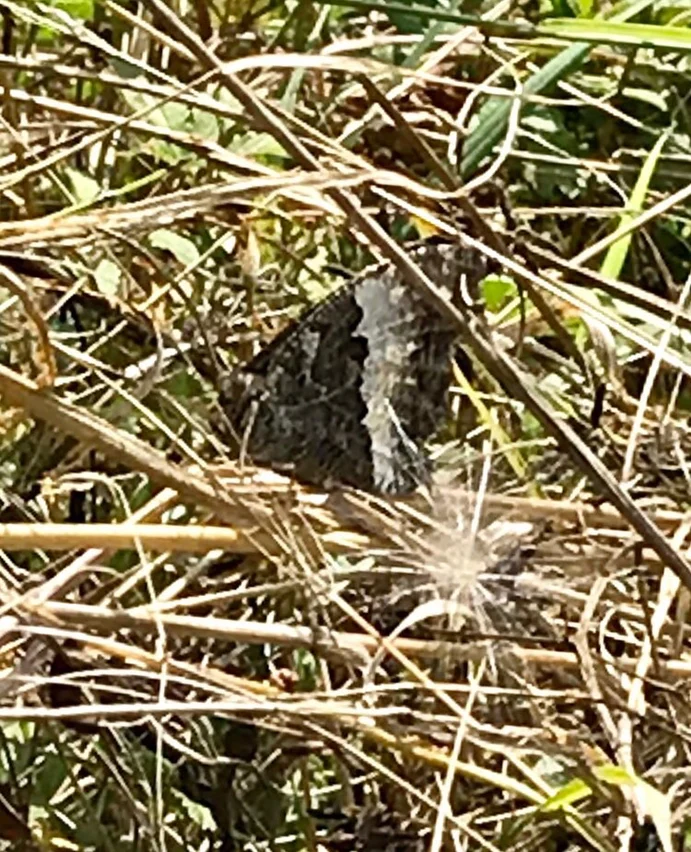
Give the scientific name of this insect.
Brintesia circe
